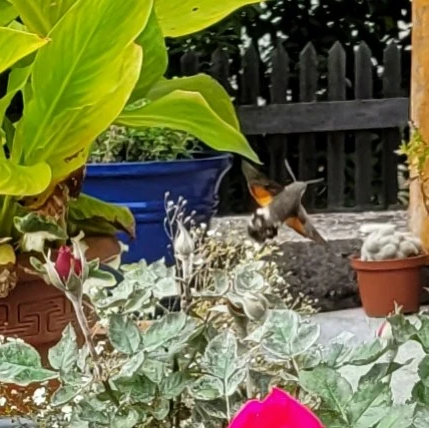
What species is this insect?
Macroglossum stellatarum
